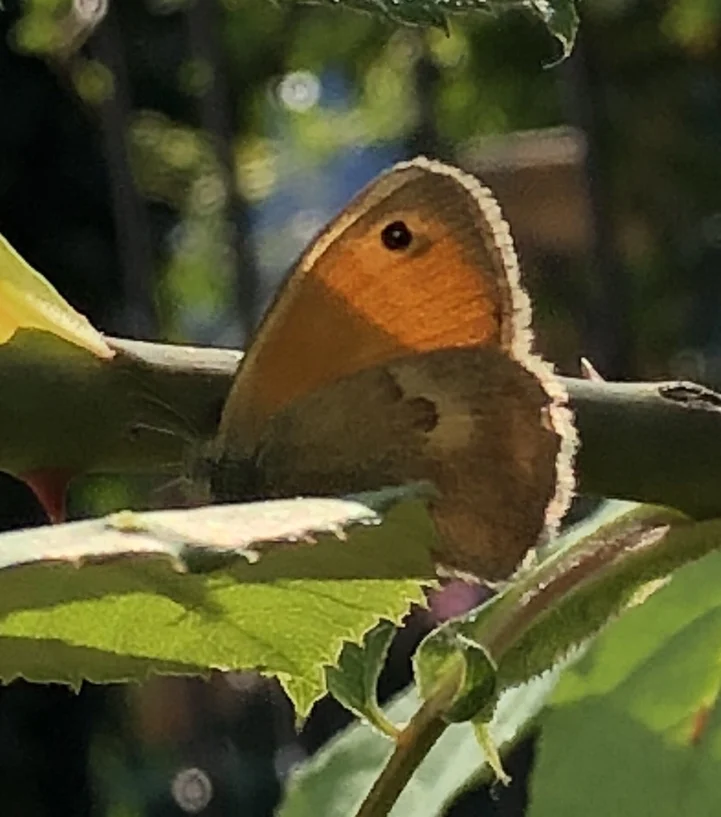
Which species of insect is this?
Coenonympha pamphilus
